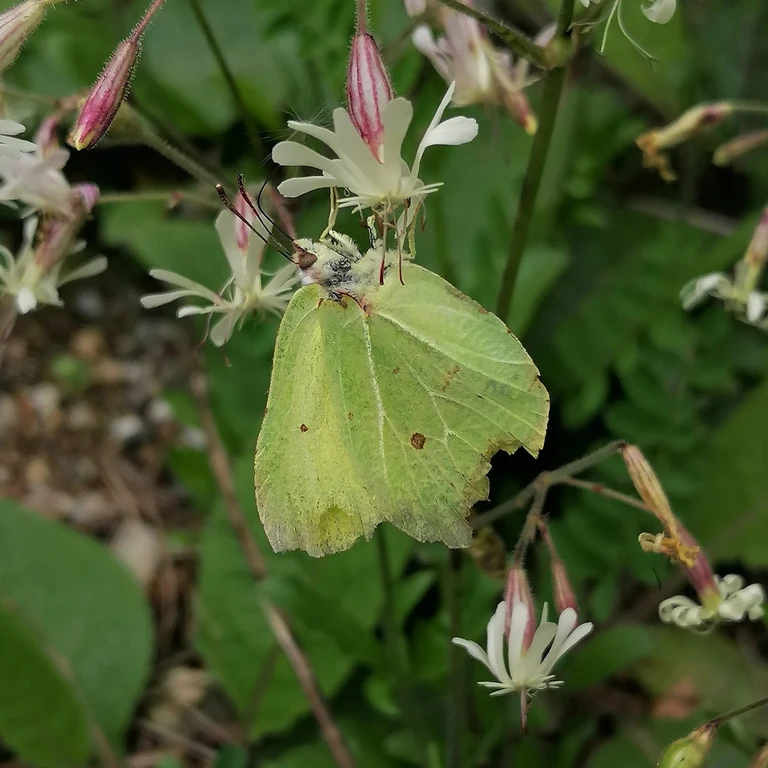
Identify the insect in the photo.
Gonepteryx rhamni
